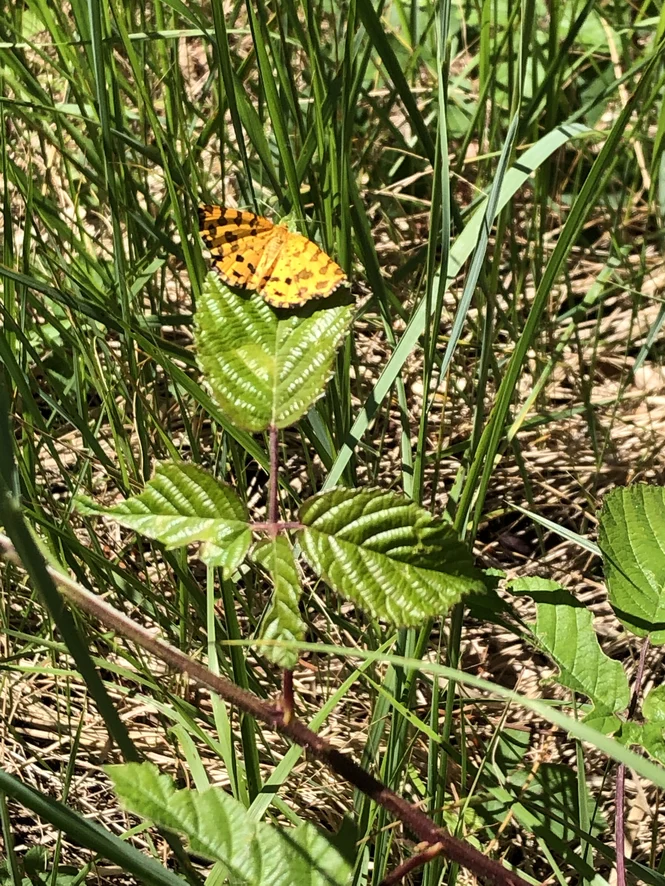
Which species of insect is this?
Pseudopanthera macularia
